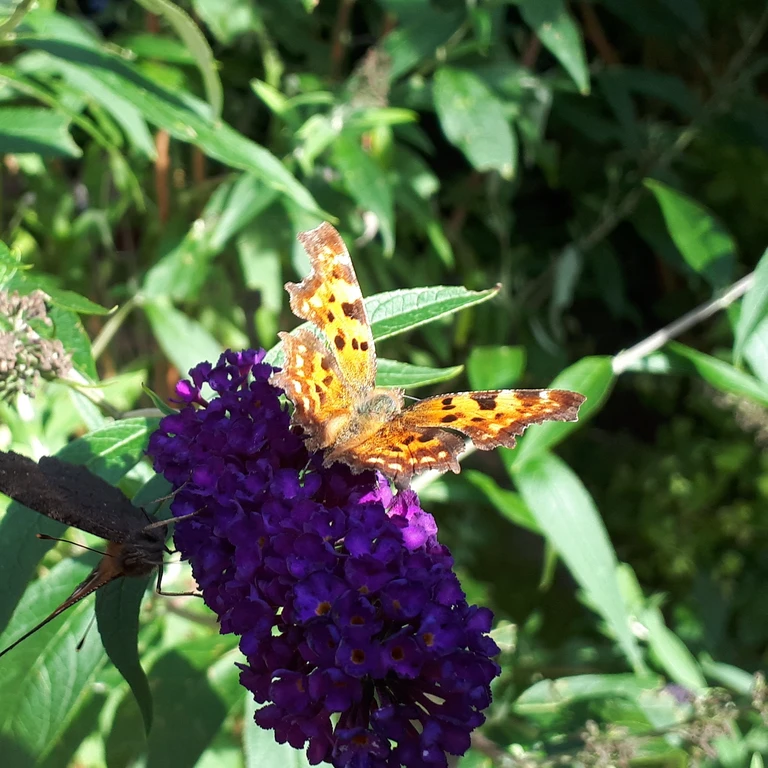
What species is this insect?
Polygonia c-album
